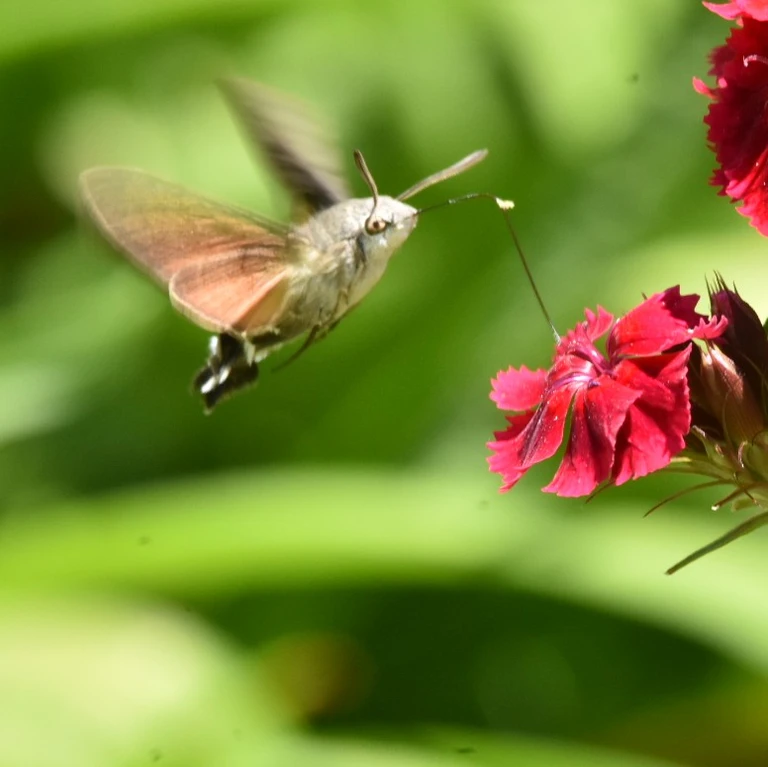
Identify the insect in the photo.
Macroglossum stellatarum
